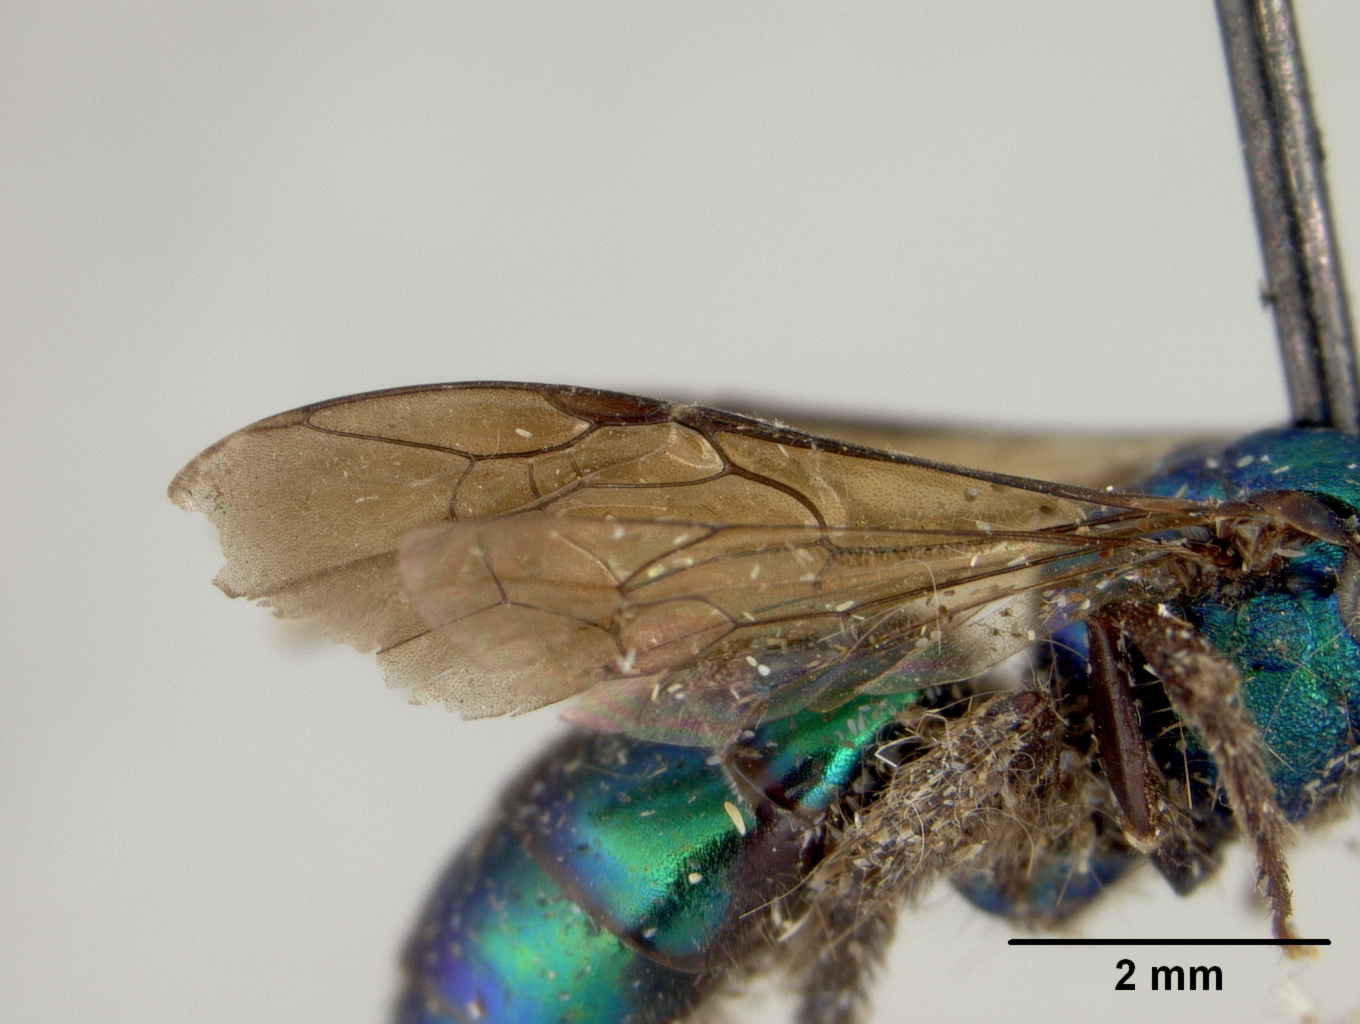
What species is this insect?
Augochlora buscki
